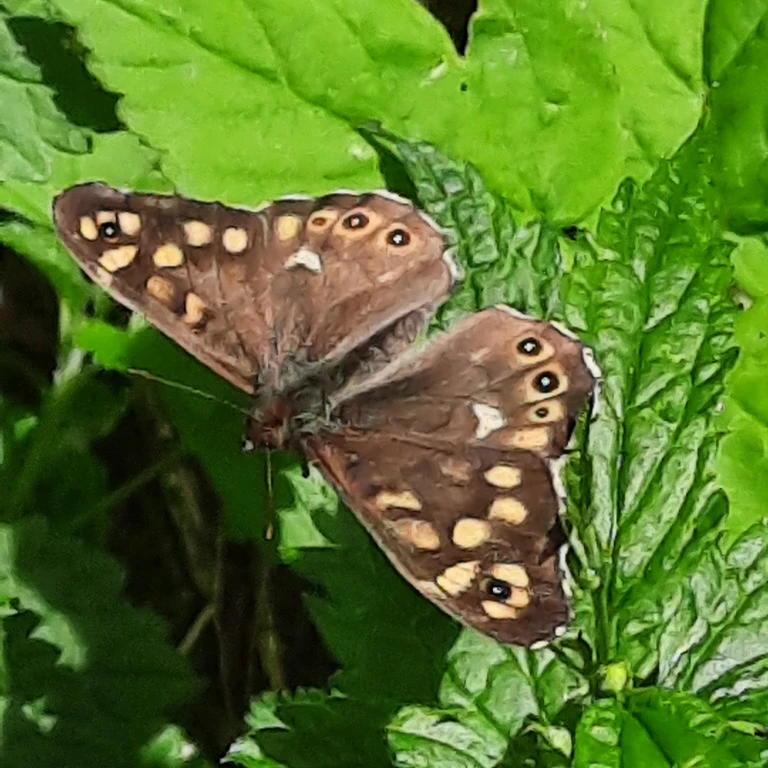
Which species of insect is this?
Pararge aegeria
